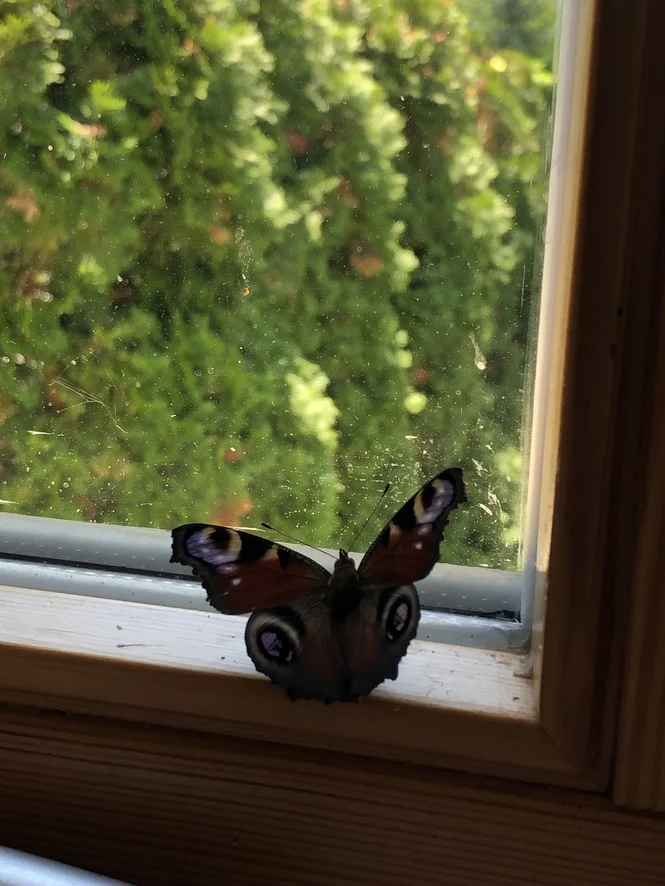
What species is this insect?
Aglais io
